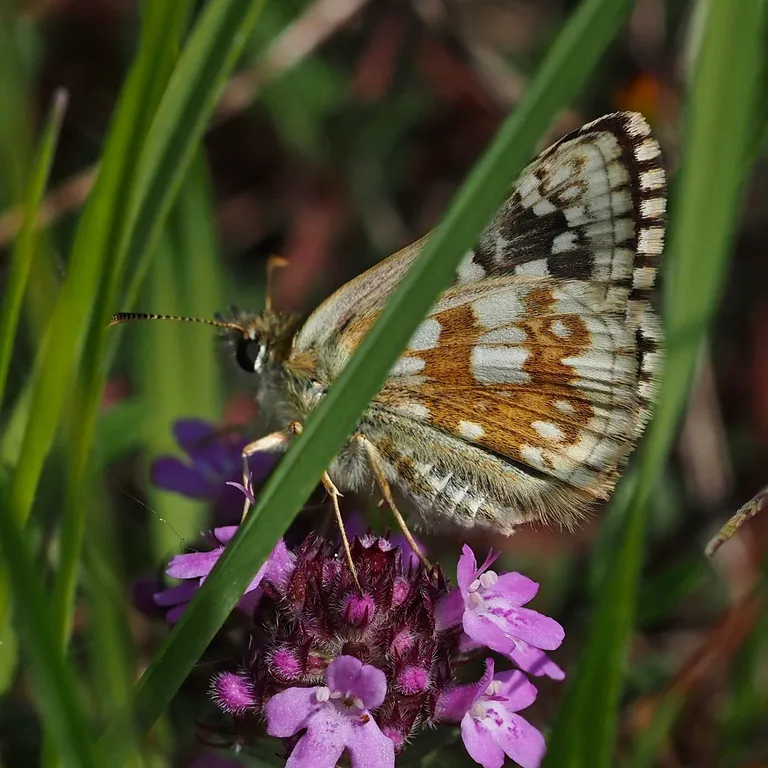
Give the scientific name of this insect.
Pyrgus carthami (also Pyrgus fritillarius)
